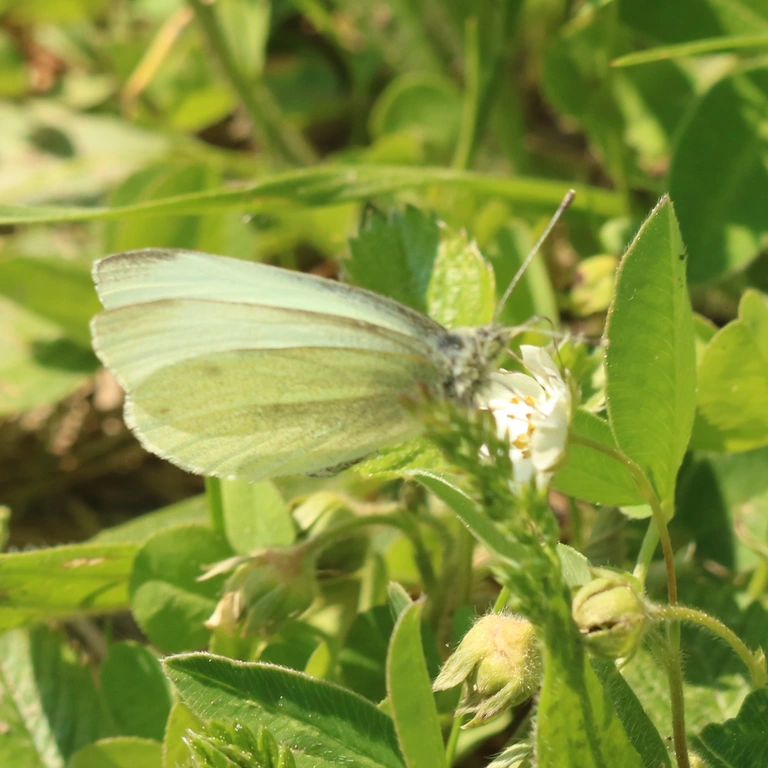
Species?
Pieris rapae
